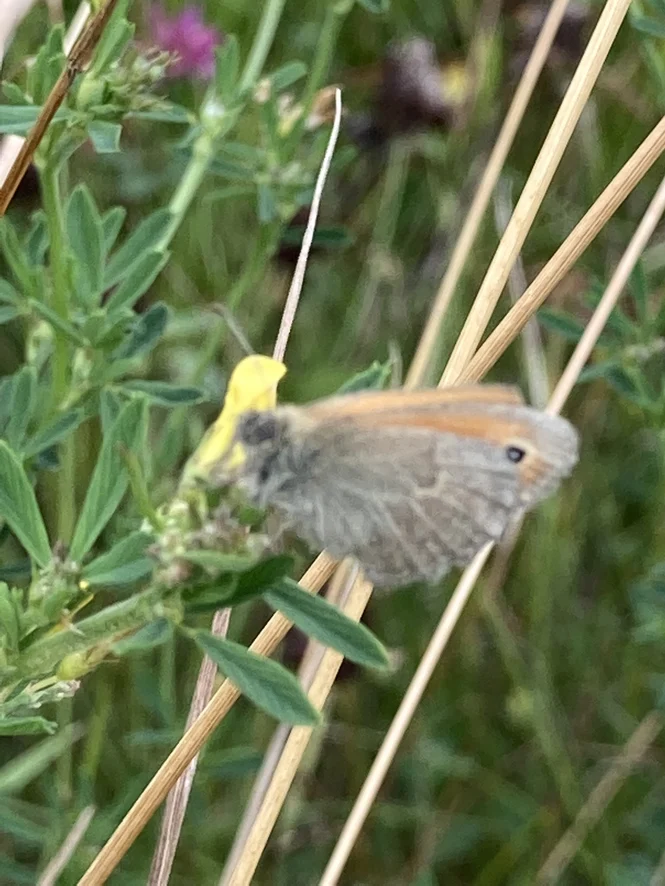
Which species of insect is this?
Coenonympha pamphilus
